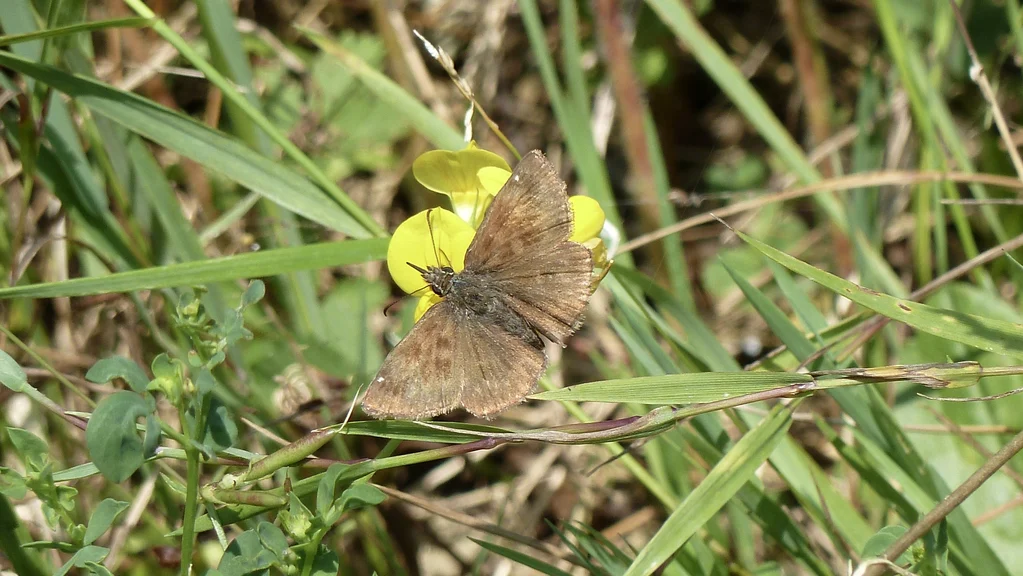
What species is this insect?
Erynnis tages
